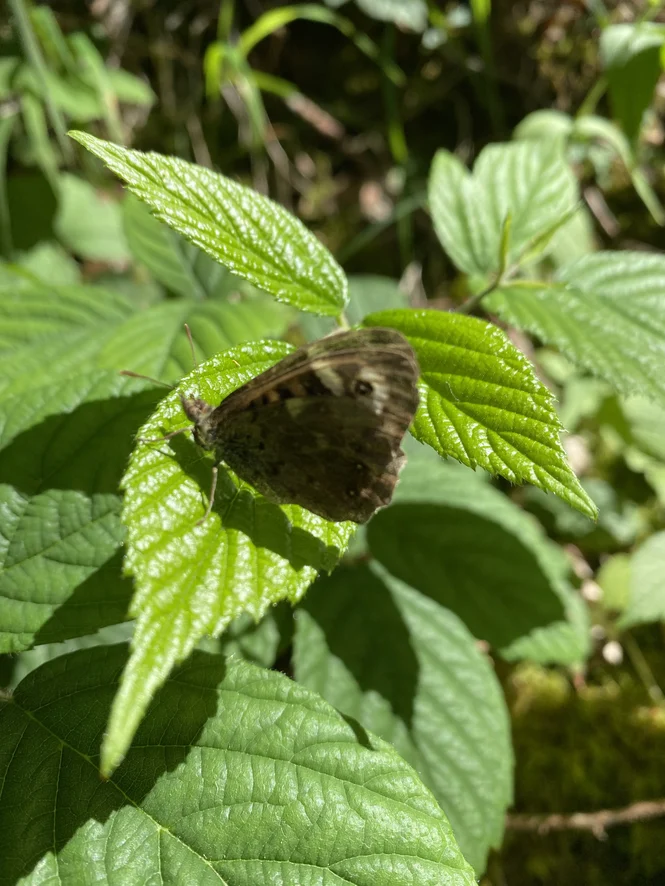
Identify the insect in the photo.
Pararge aegeria
